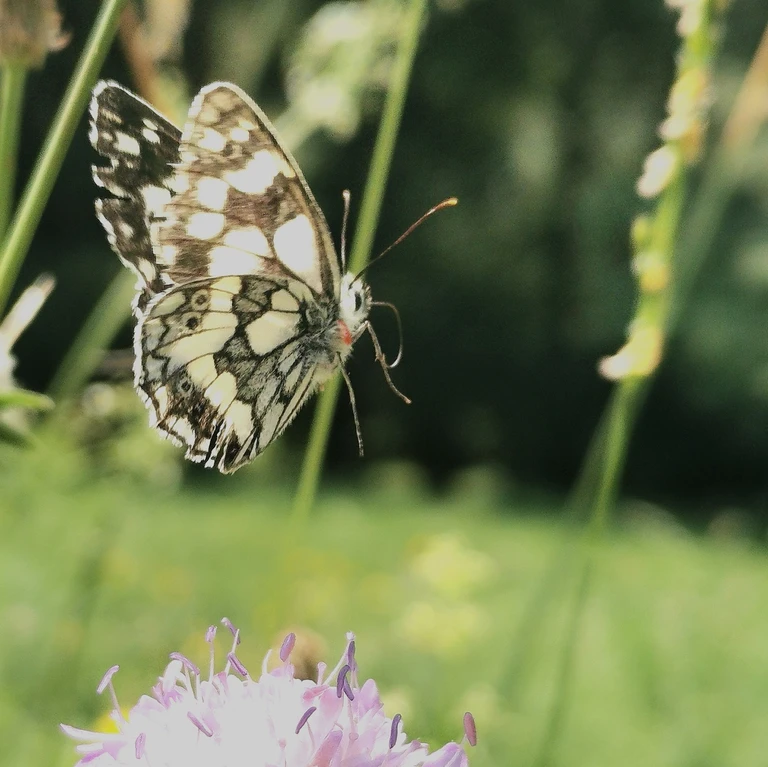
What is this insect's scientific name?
Melanargia galathea
